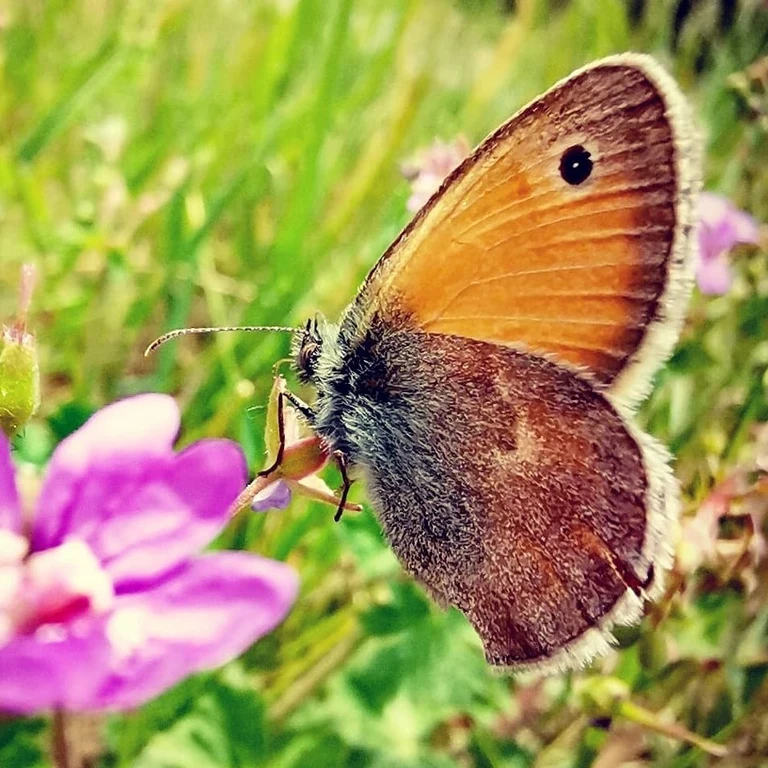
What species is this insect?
Coenonympha pamphilus
